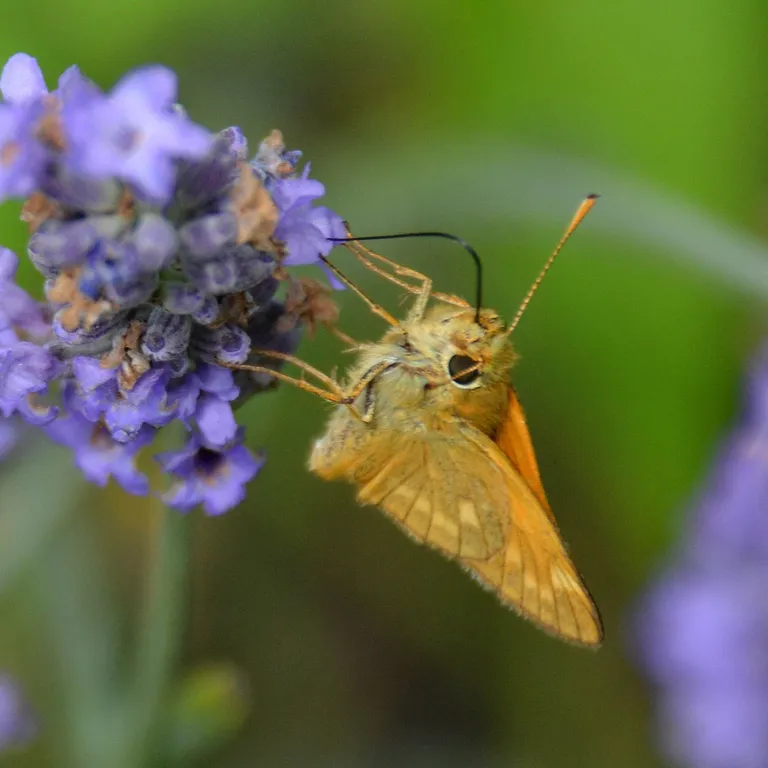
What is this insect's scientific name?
Ochlodes sylvanus (also Ochlodes venata)
